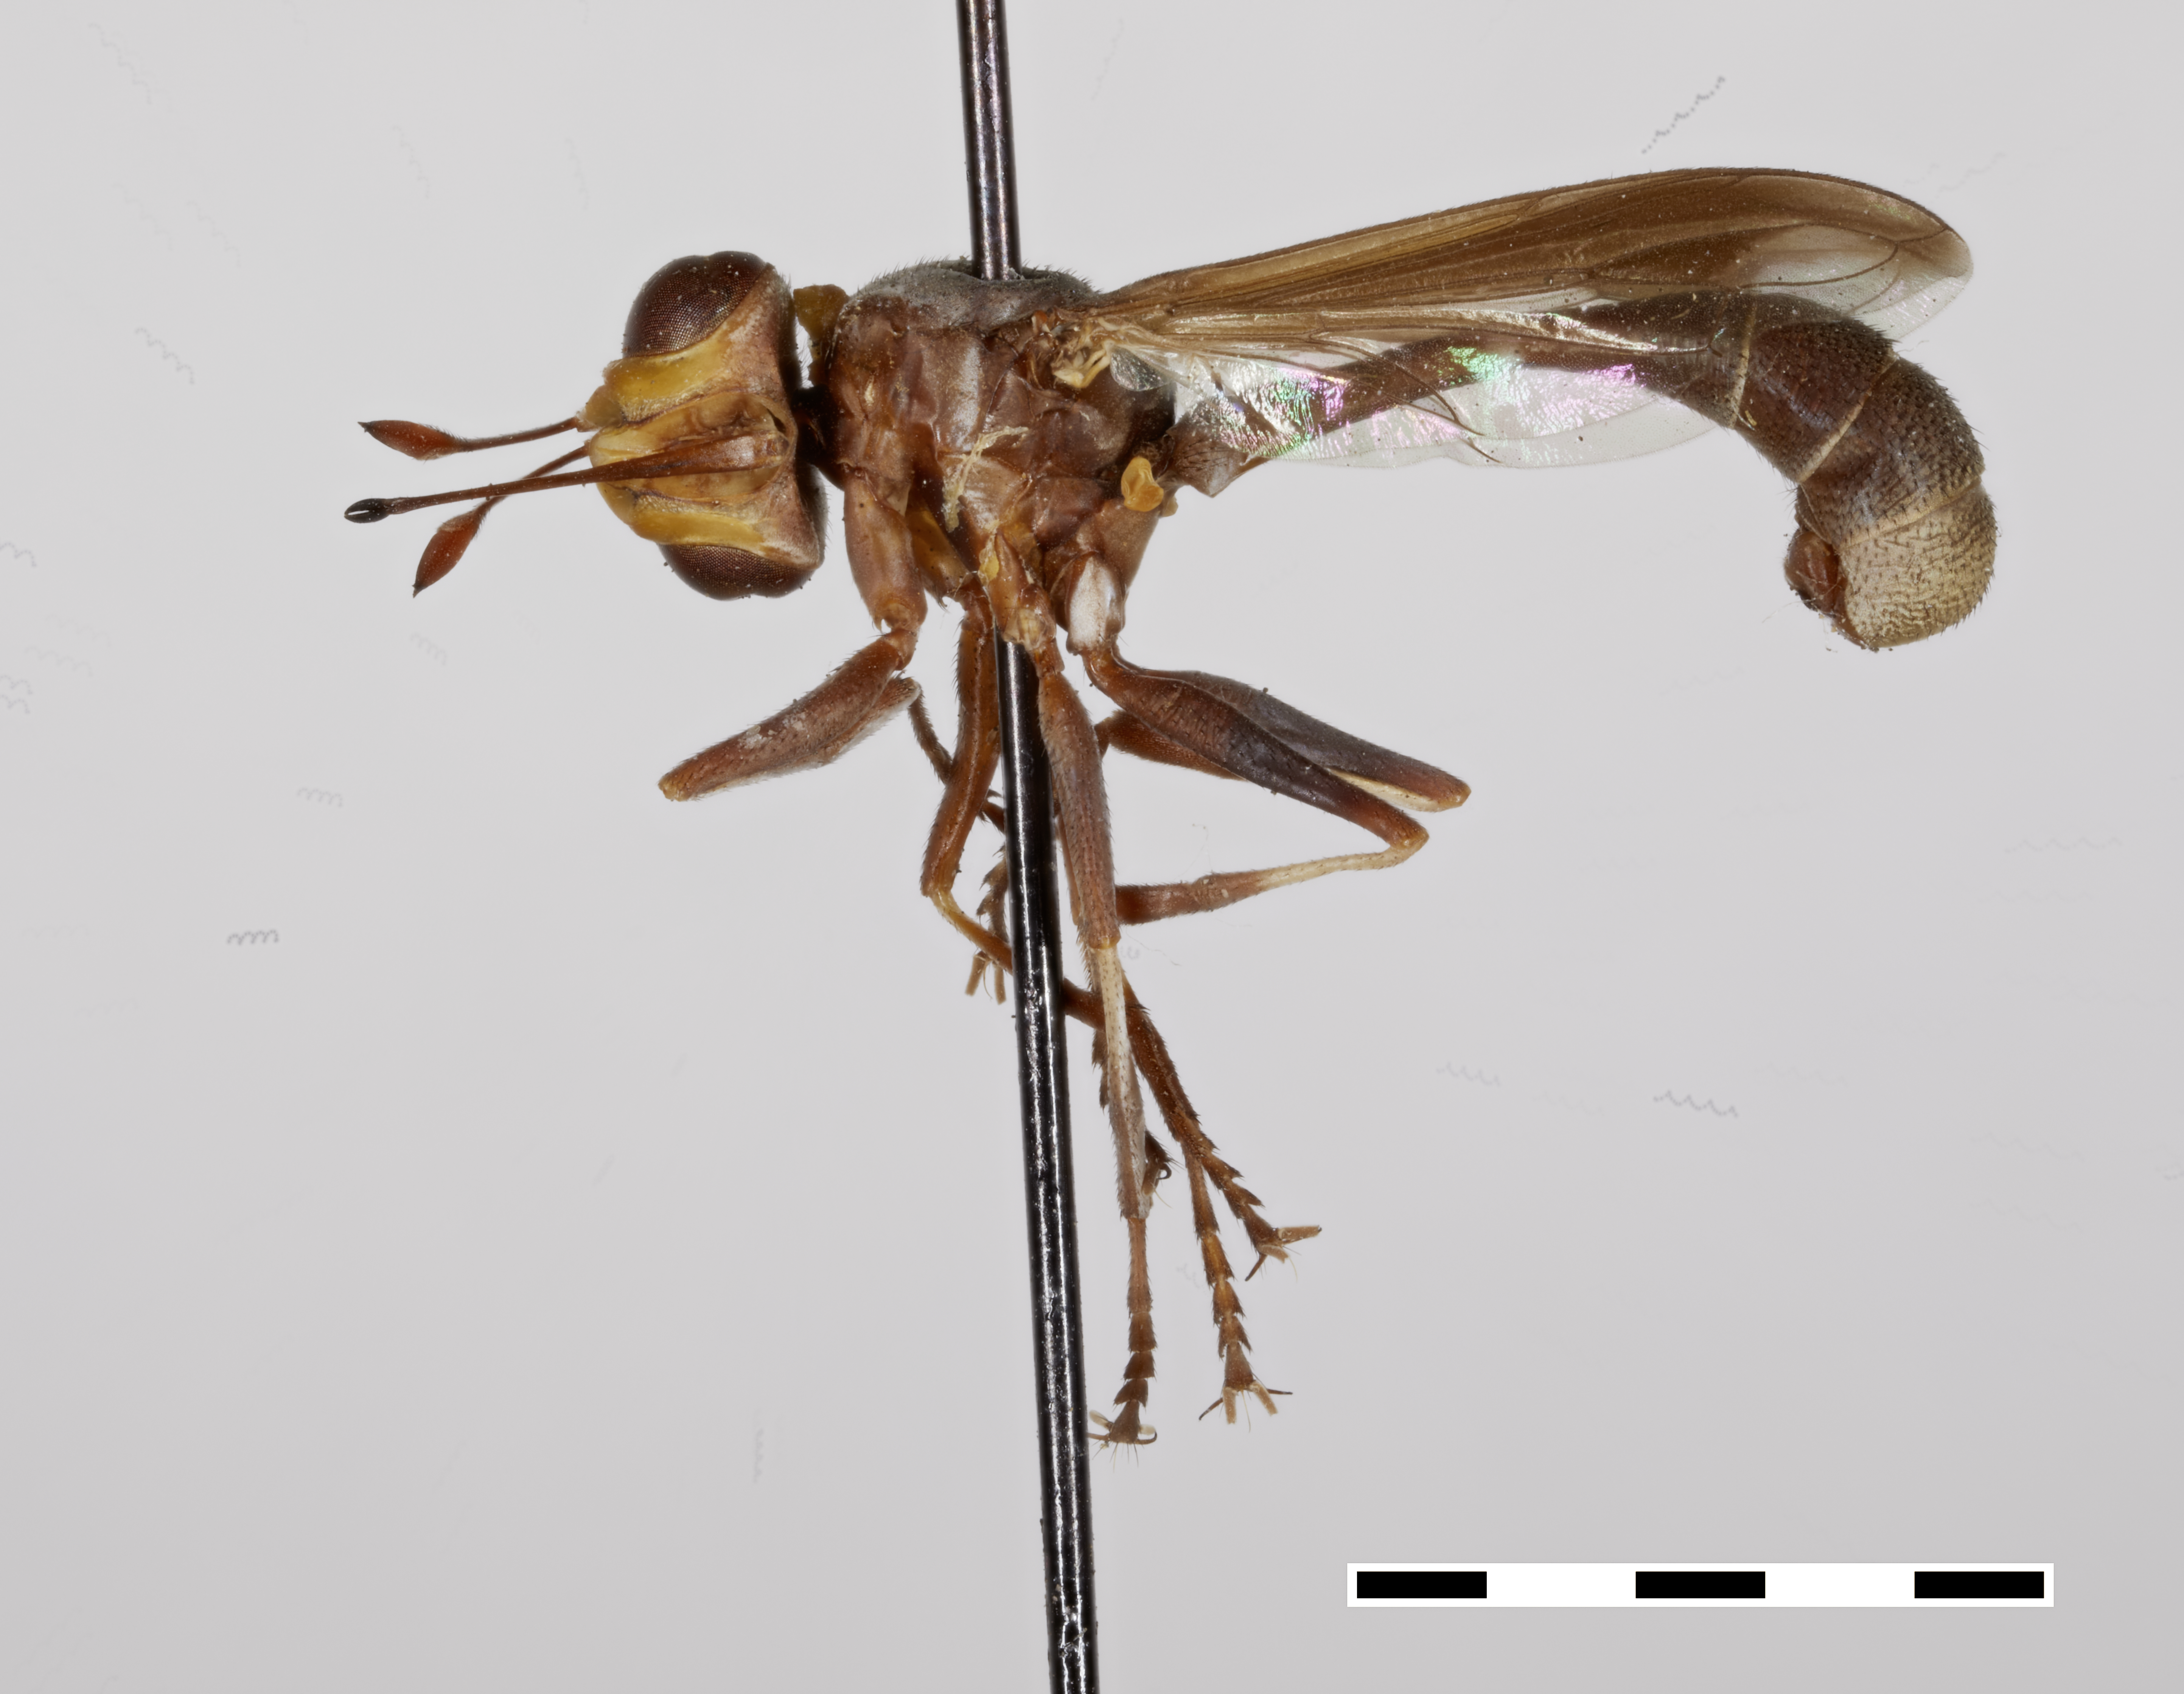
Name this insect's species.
Physocephala madagascariensis
